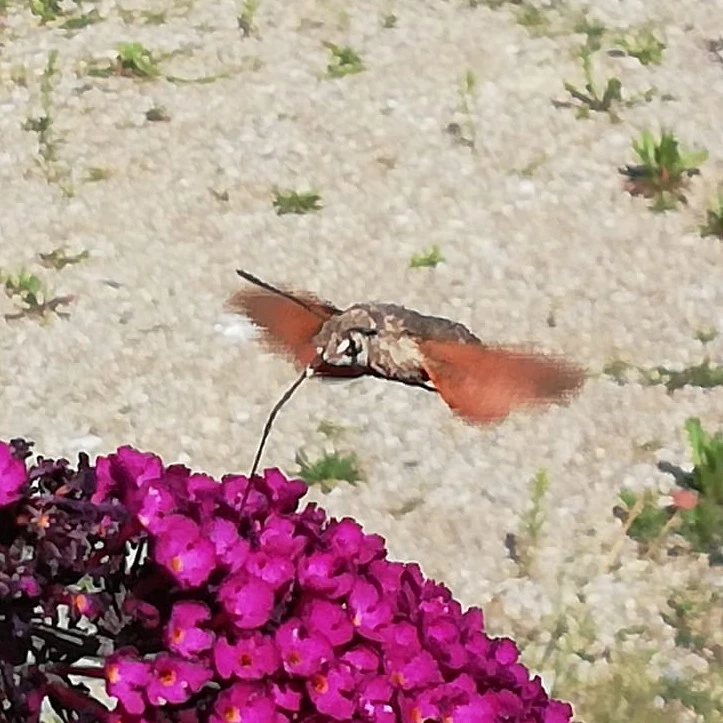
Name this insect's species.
Macroglossum stellatarum
